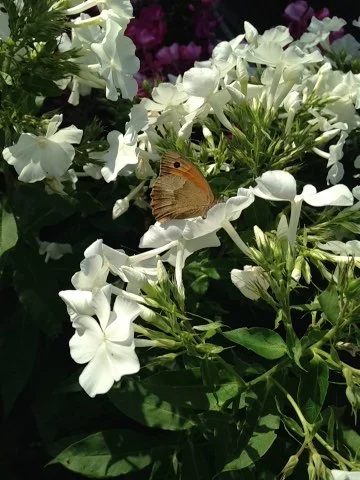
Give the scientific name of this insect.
Maniola jurtina
